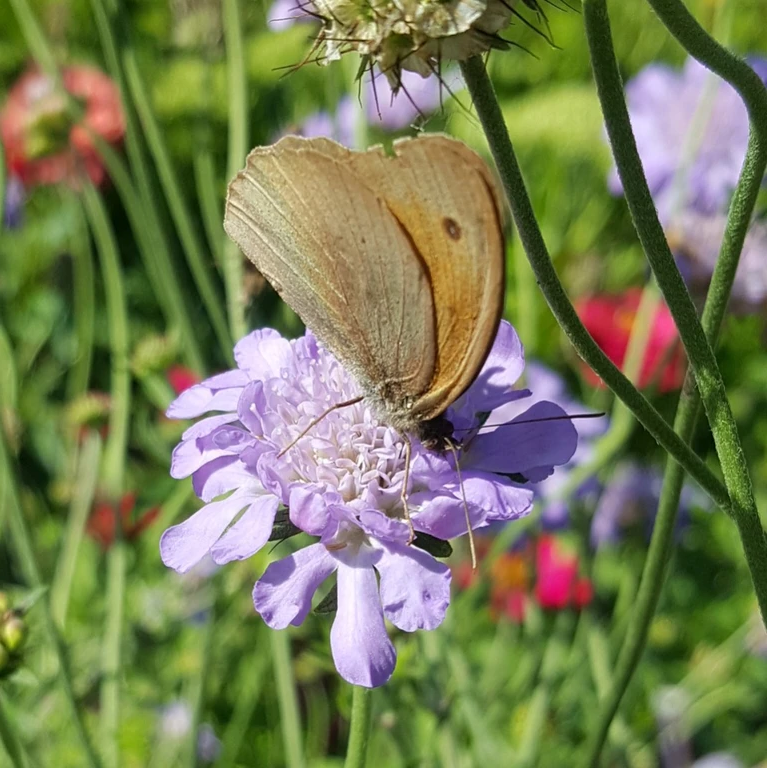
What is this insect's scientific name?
Maniola jurtina
